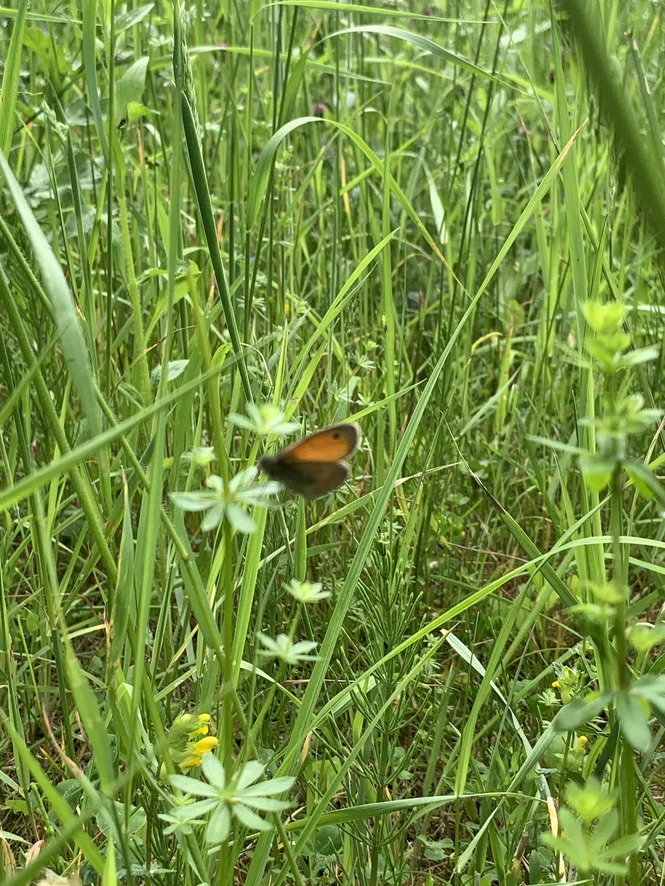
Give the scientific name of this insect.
Coenonympha pamphilus
